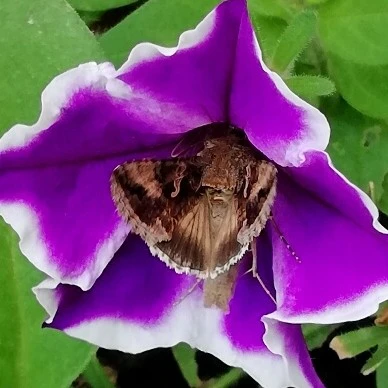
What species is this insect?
Autographa gamma
